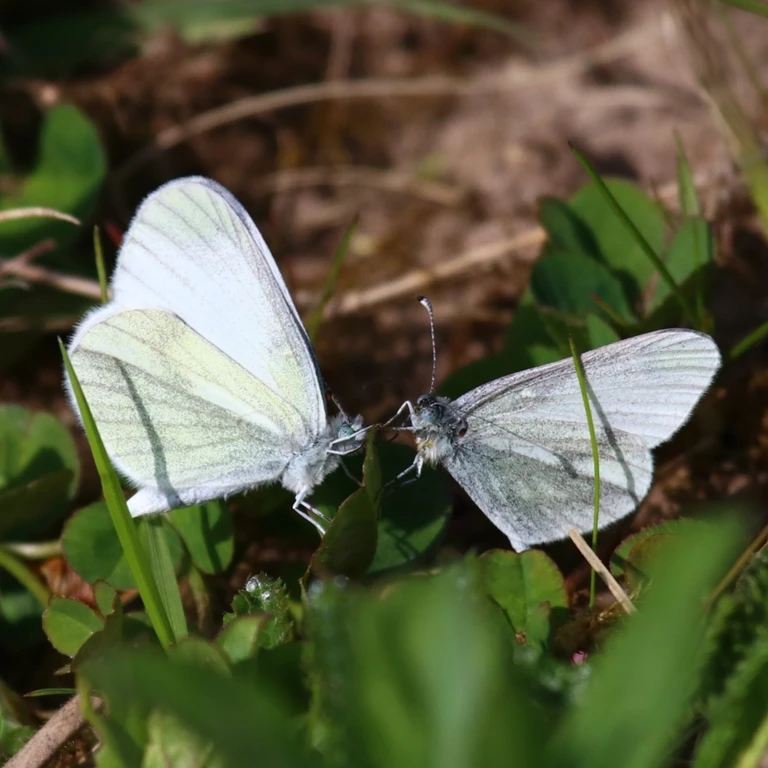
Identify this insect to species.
Leptidea sinapis/juvernica
